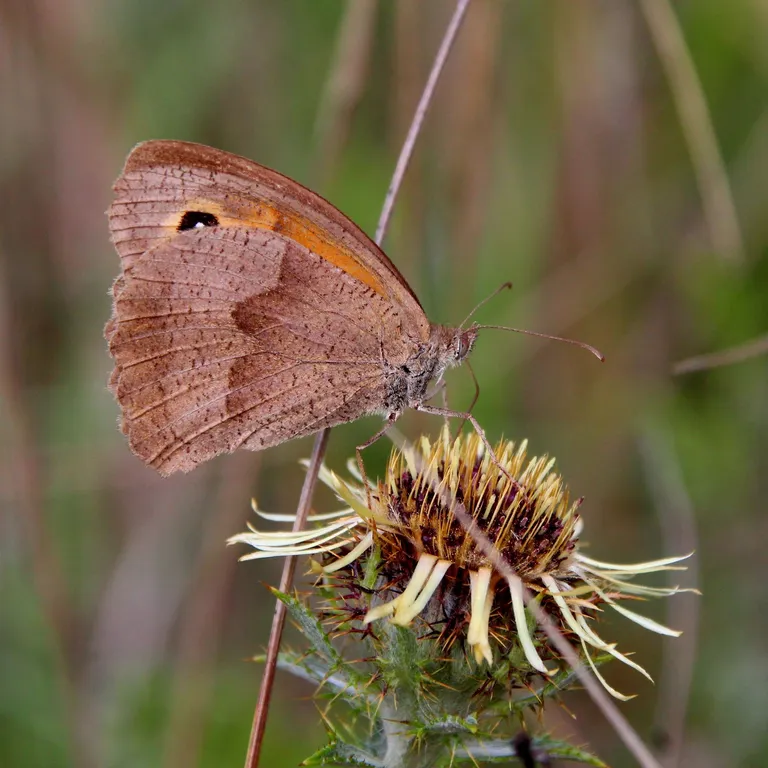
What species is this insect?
Maniola jurtina
